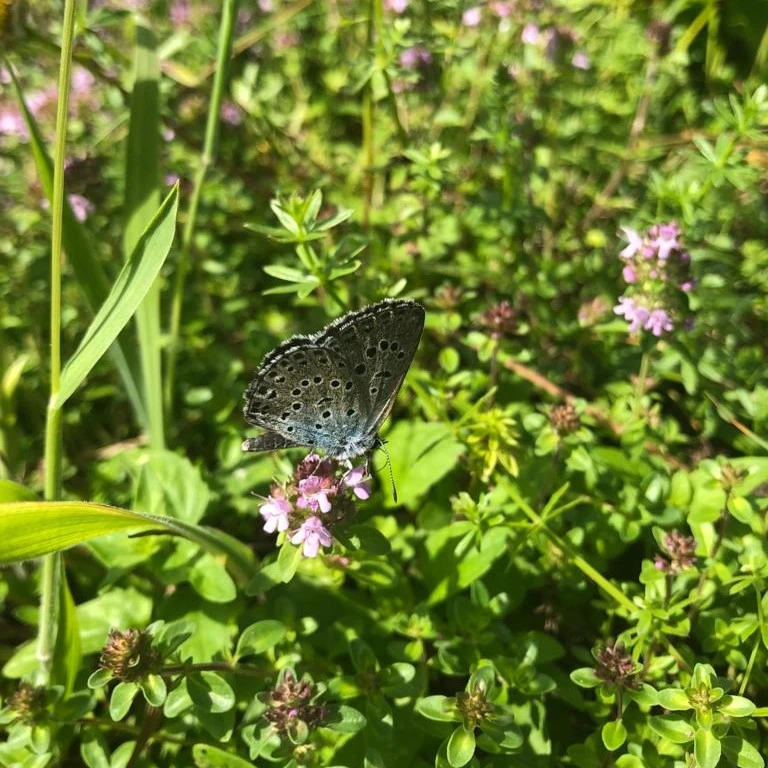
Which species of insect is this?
Phengaris arion (also Maculinea arion)
